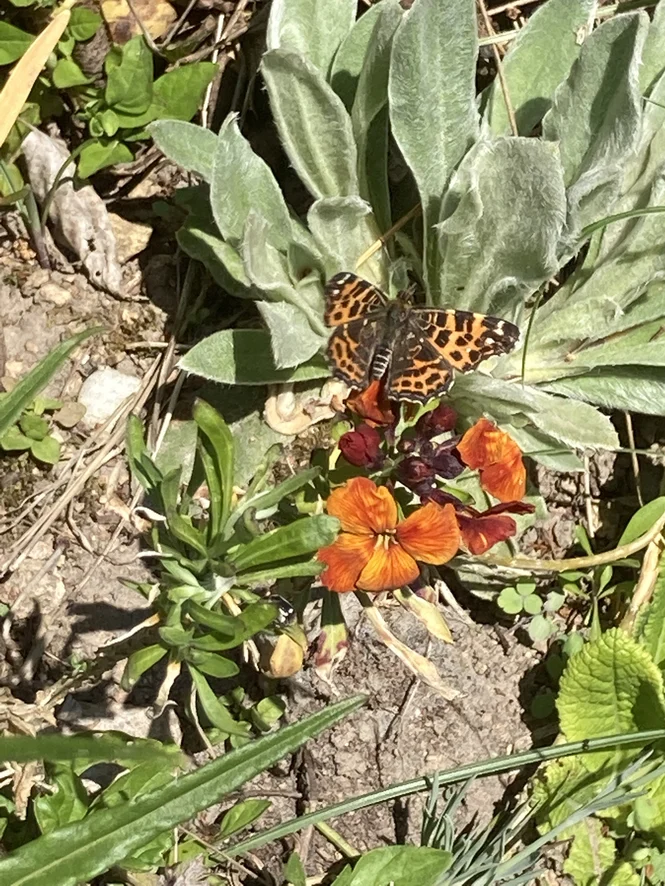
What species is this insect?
Araschnia levana
